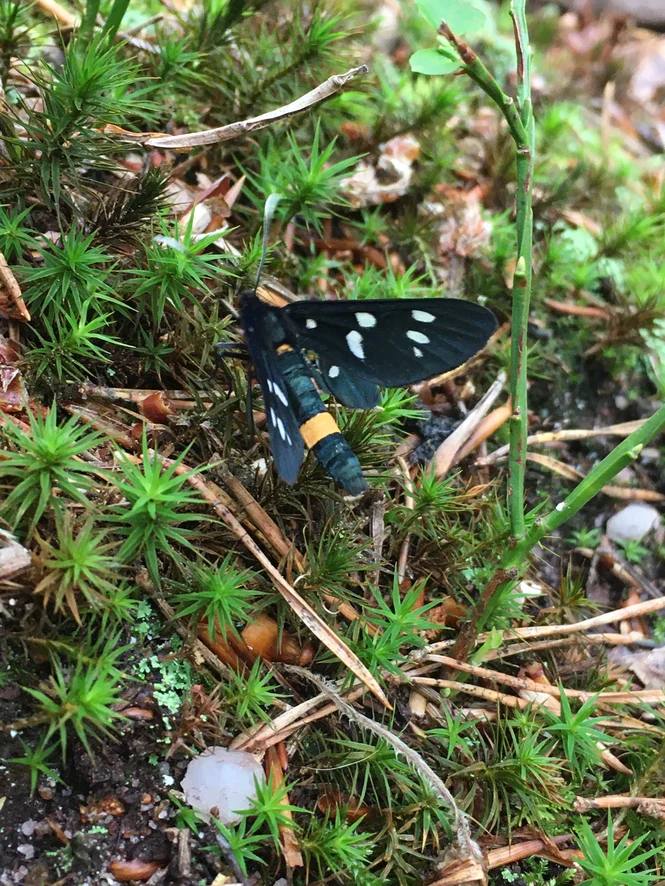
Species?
Amata phegea
